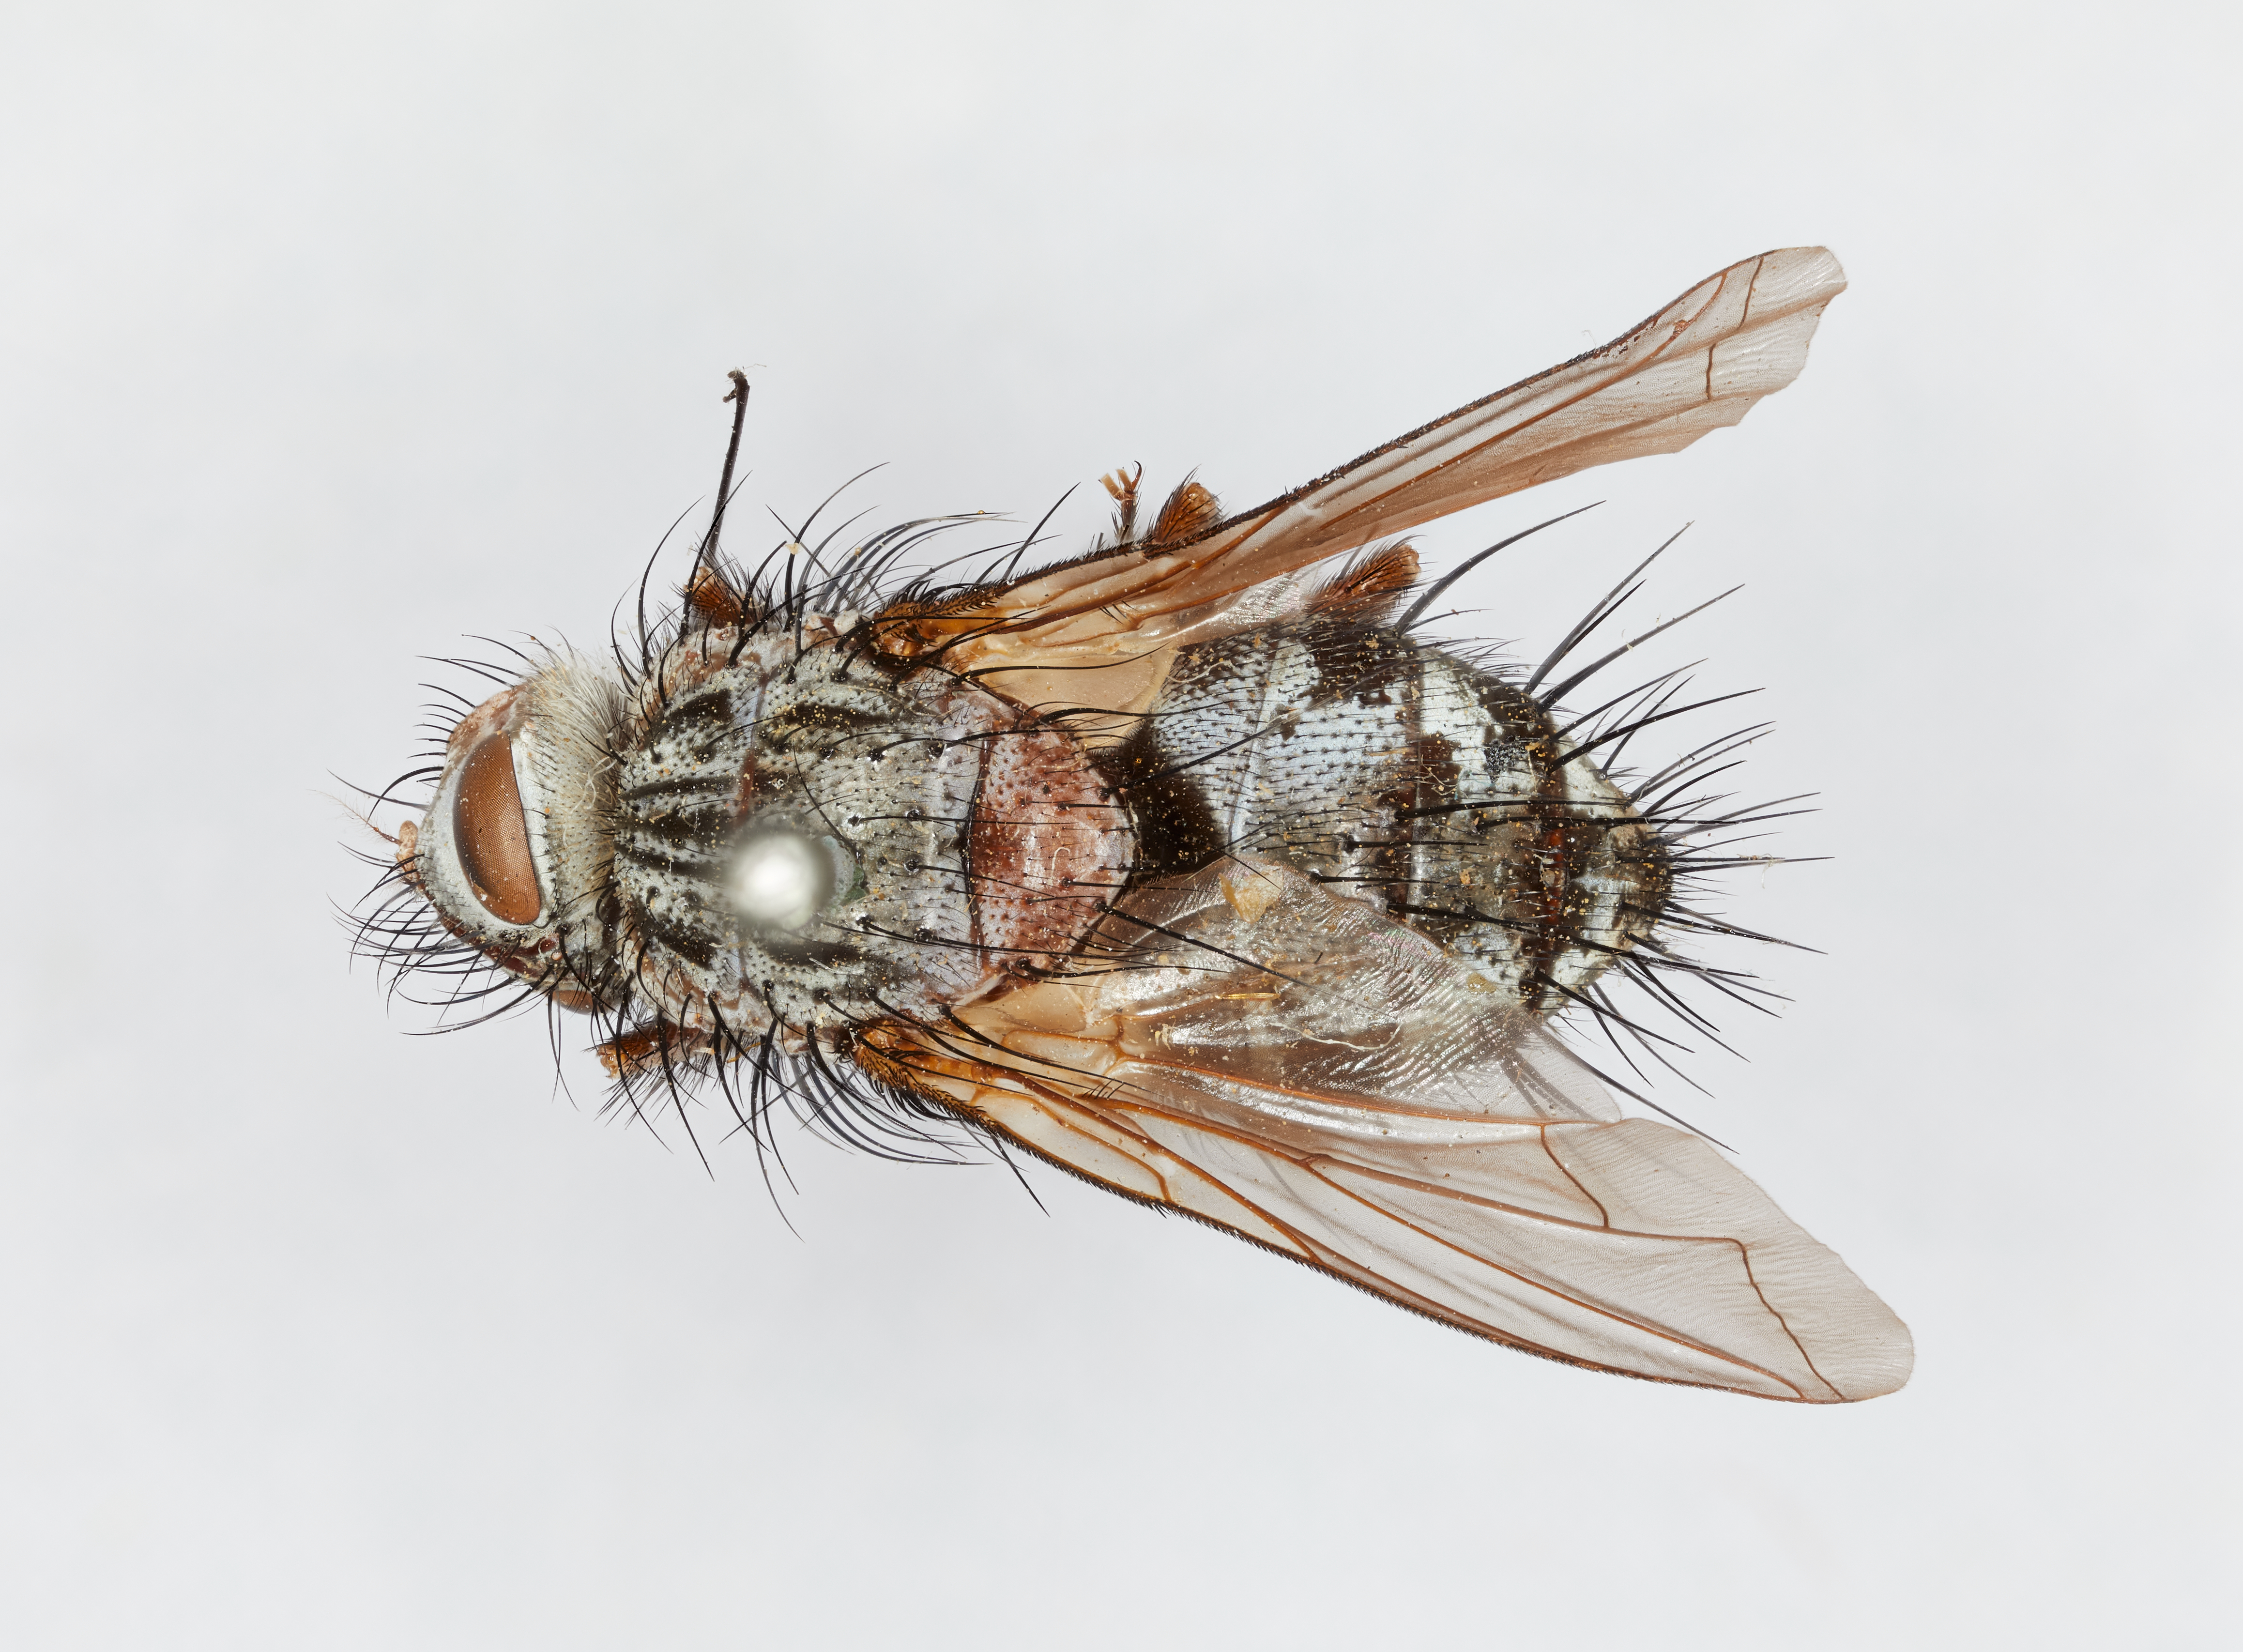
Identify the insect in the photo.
Mochlosoma rufipes
